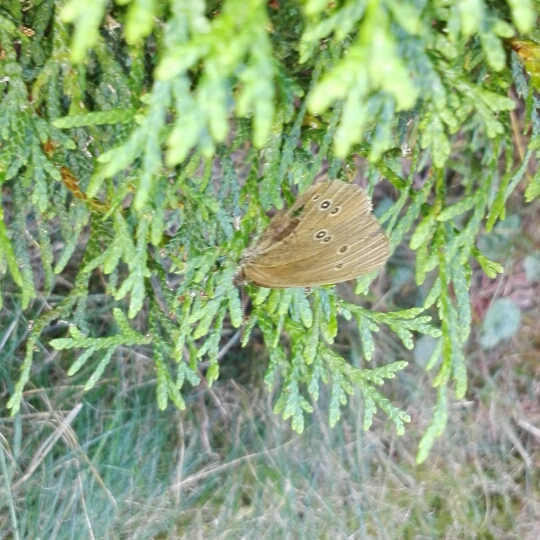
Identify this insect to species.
Aphantopus hyperantus
